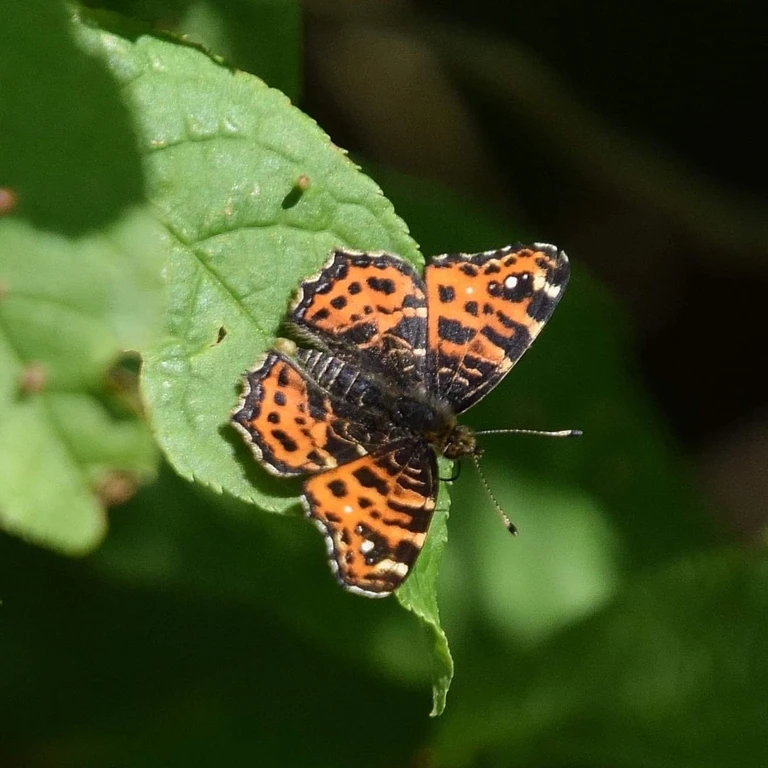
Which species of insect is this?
Araschnia levana
